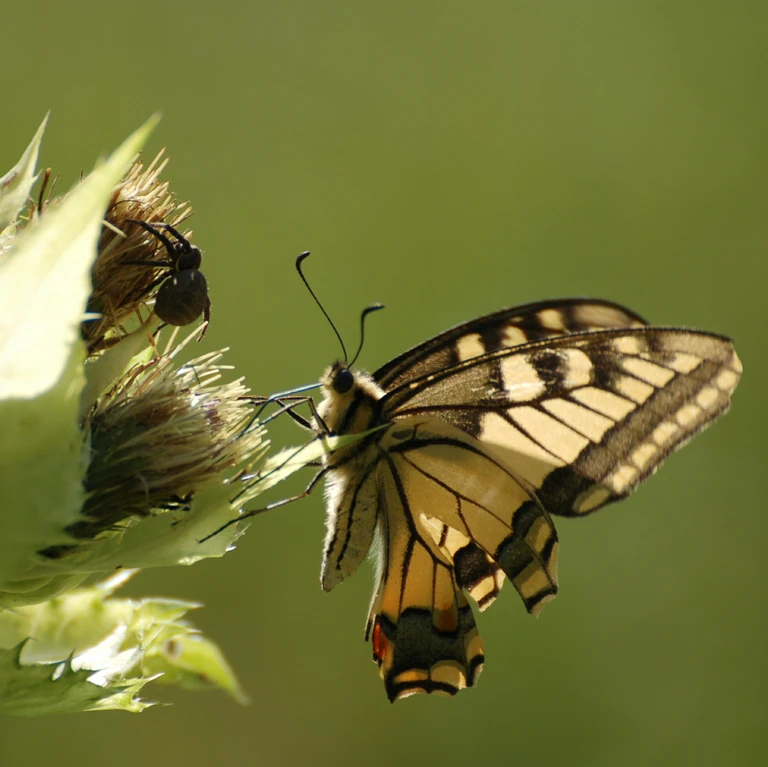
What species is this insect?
Papilio machaon
